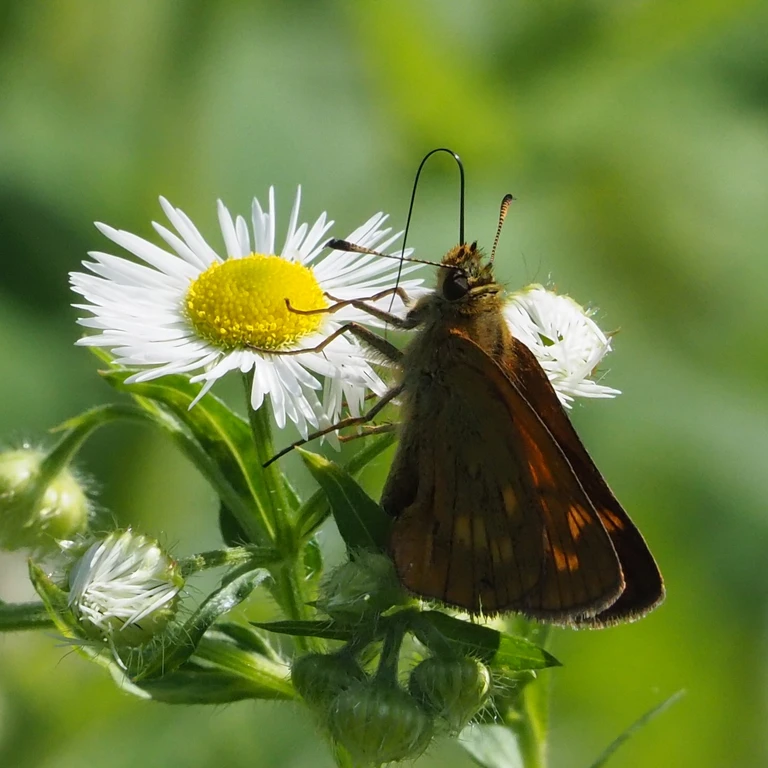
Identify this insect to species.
Ochlodes sylvanus (also Ochlodes venata)
